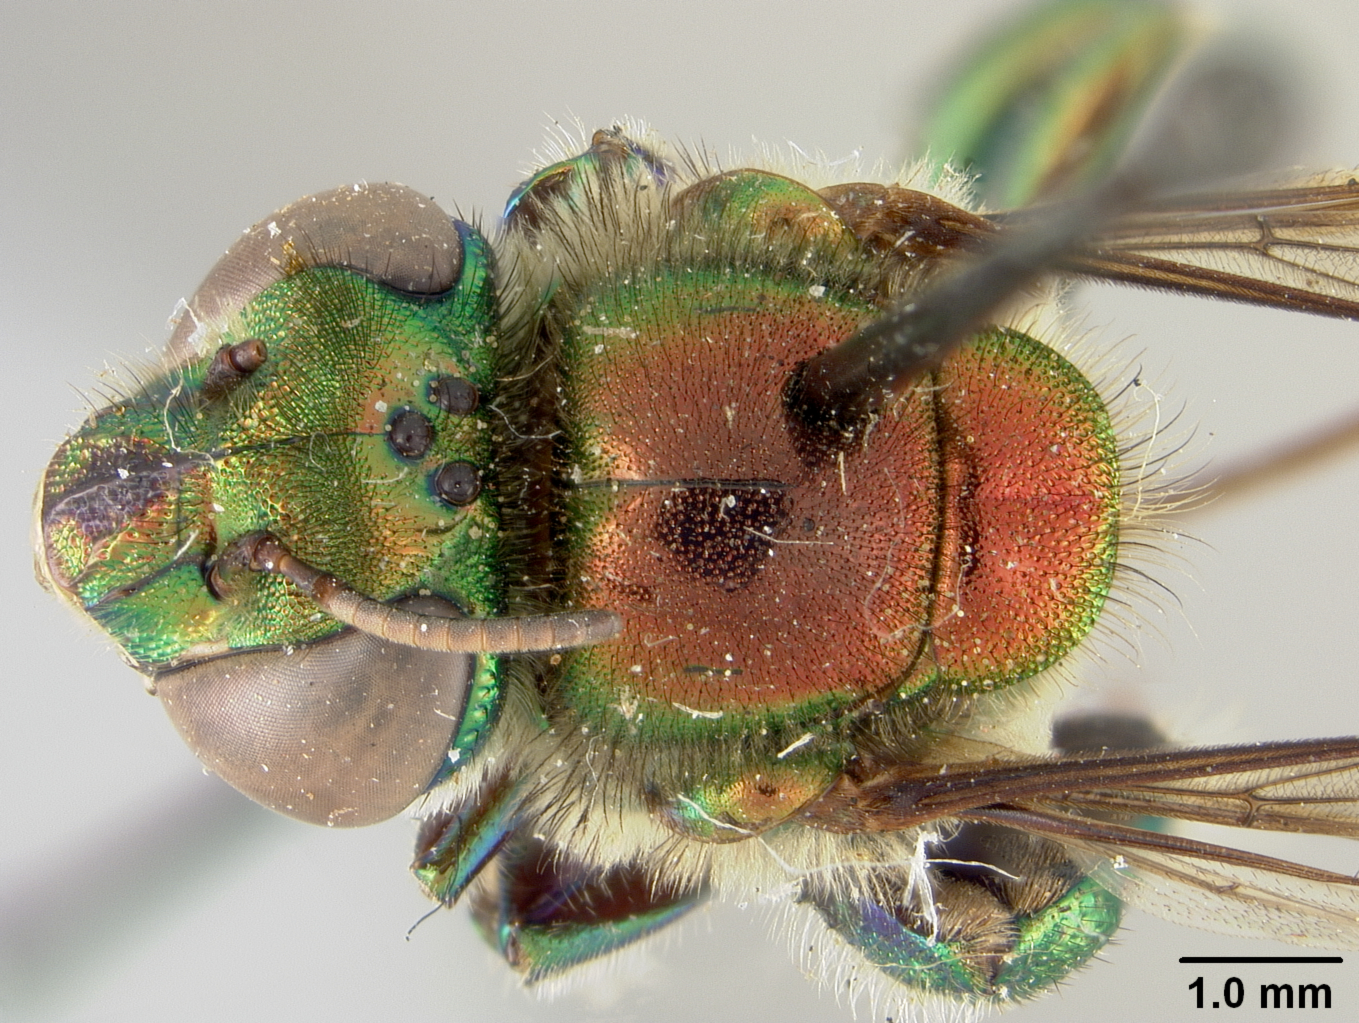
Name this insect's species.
Euglossa gorgonensis
